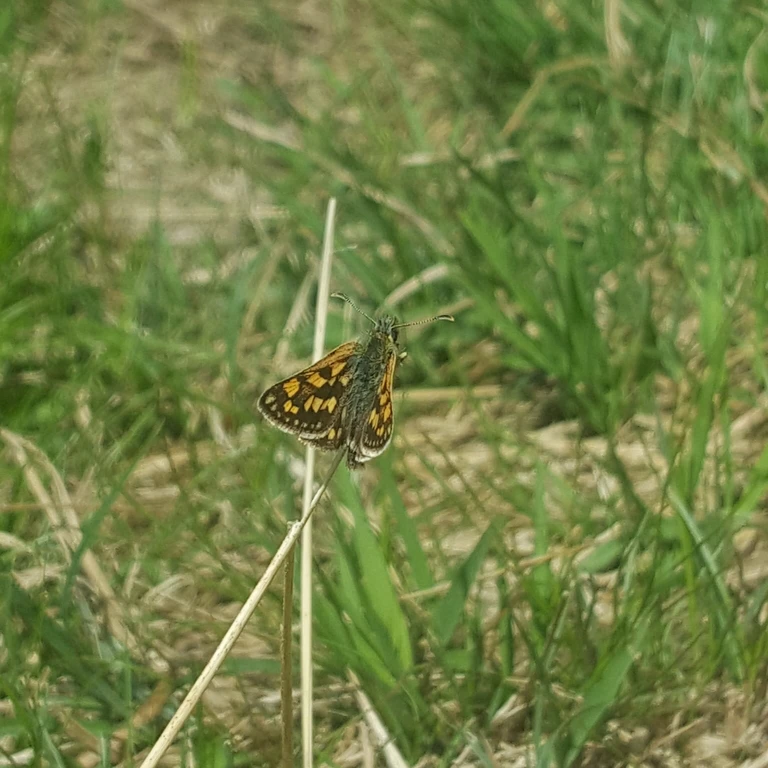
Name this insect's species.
Carterocephalus palaemon
